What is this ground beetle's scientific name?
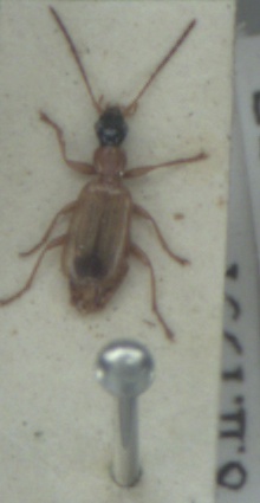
Demetrias monostigma
